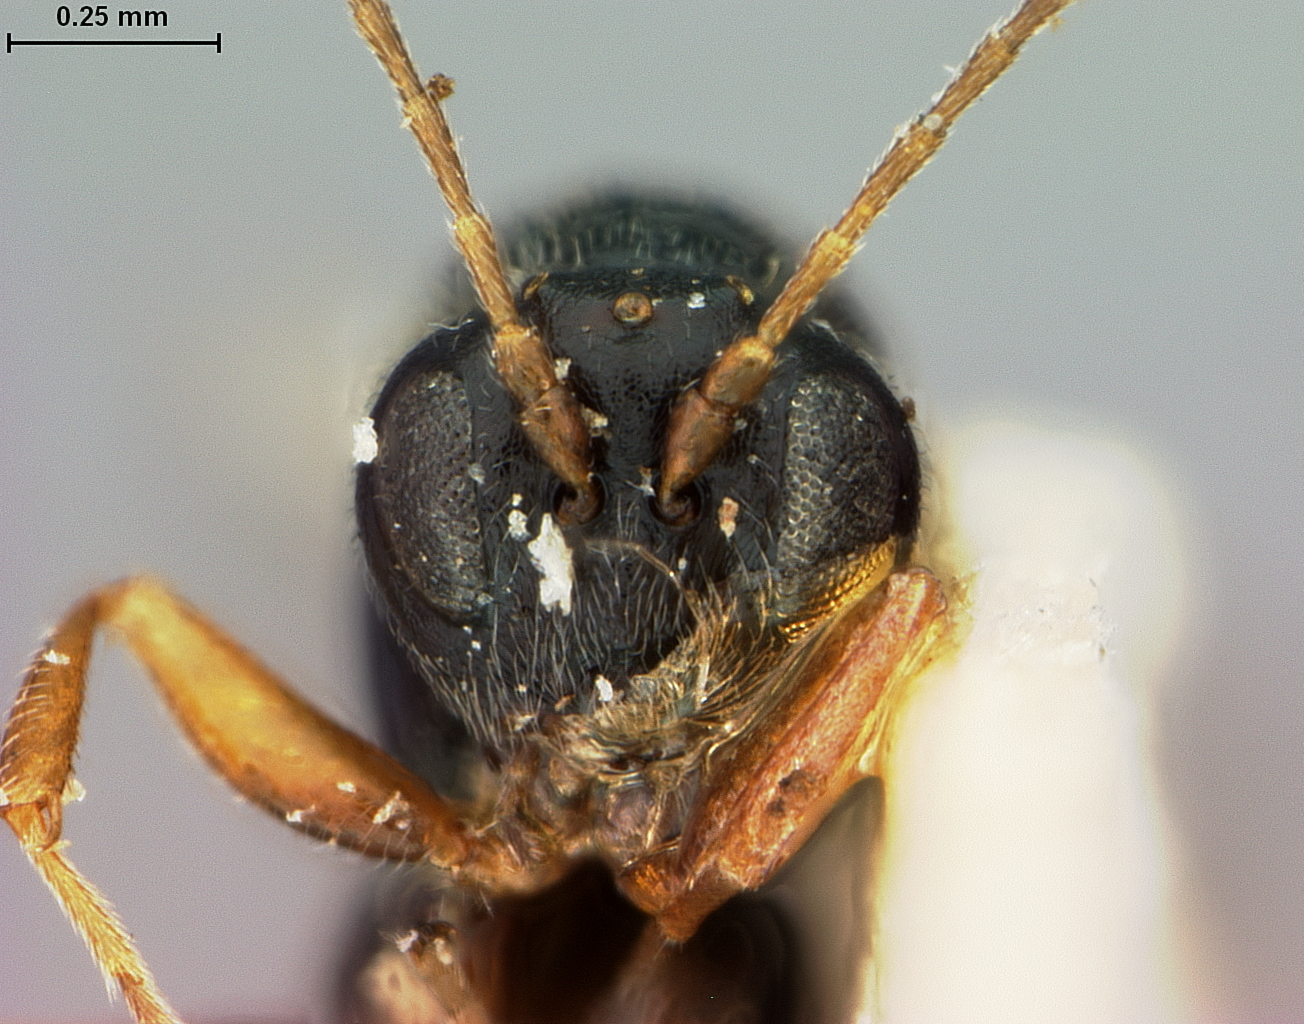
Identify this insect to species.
Diplolepis operta
